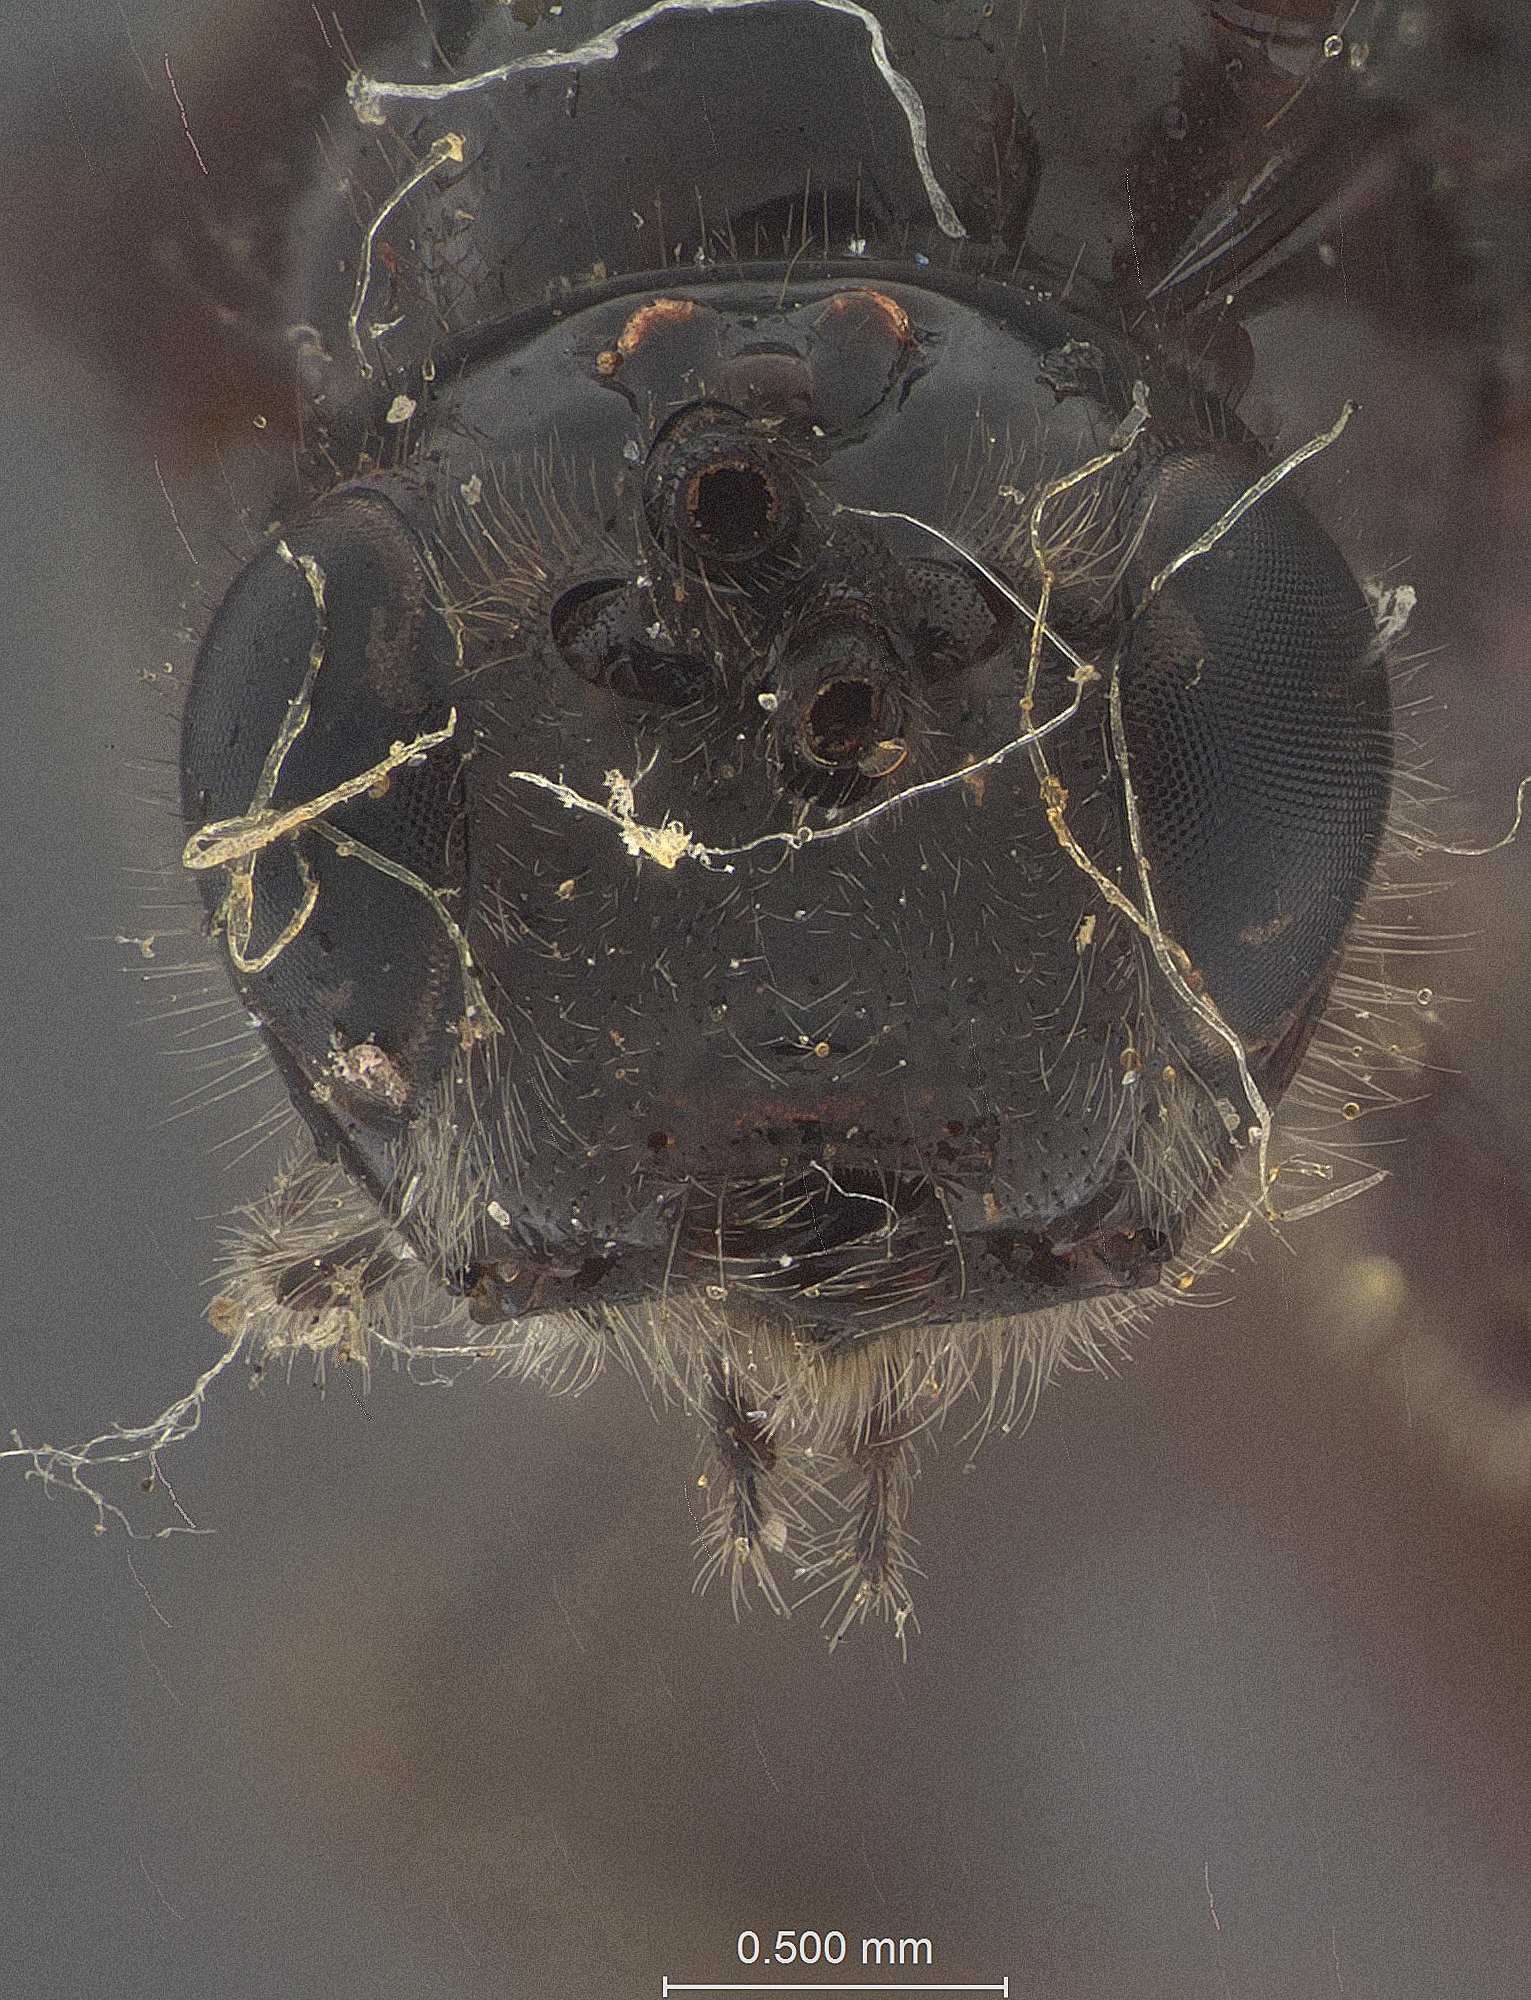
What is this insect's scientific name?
Bracon webbi
